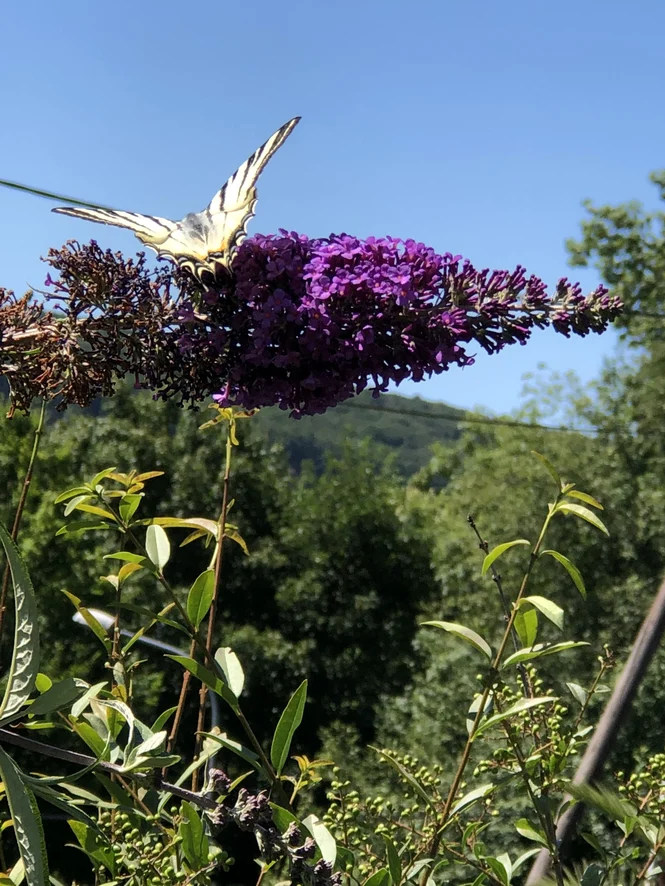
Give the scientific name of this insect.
Iphiclides podalirius
